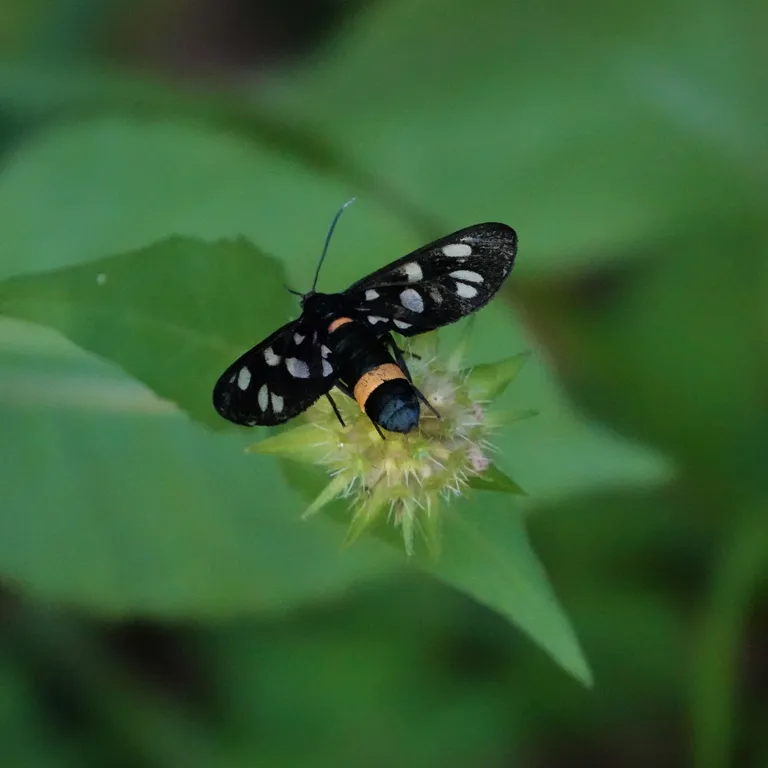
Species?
Amata phegea
